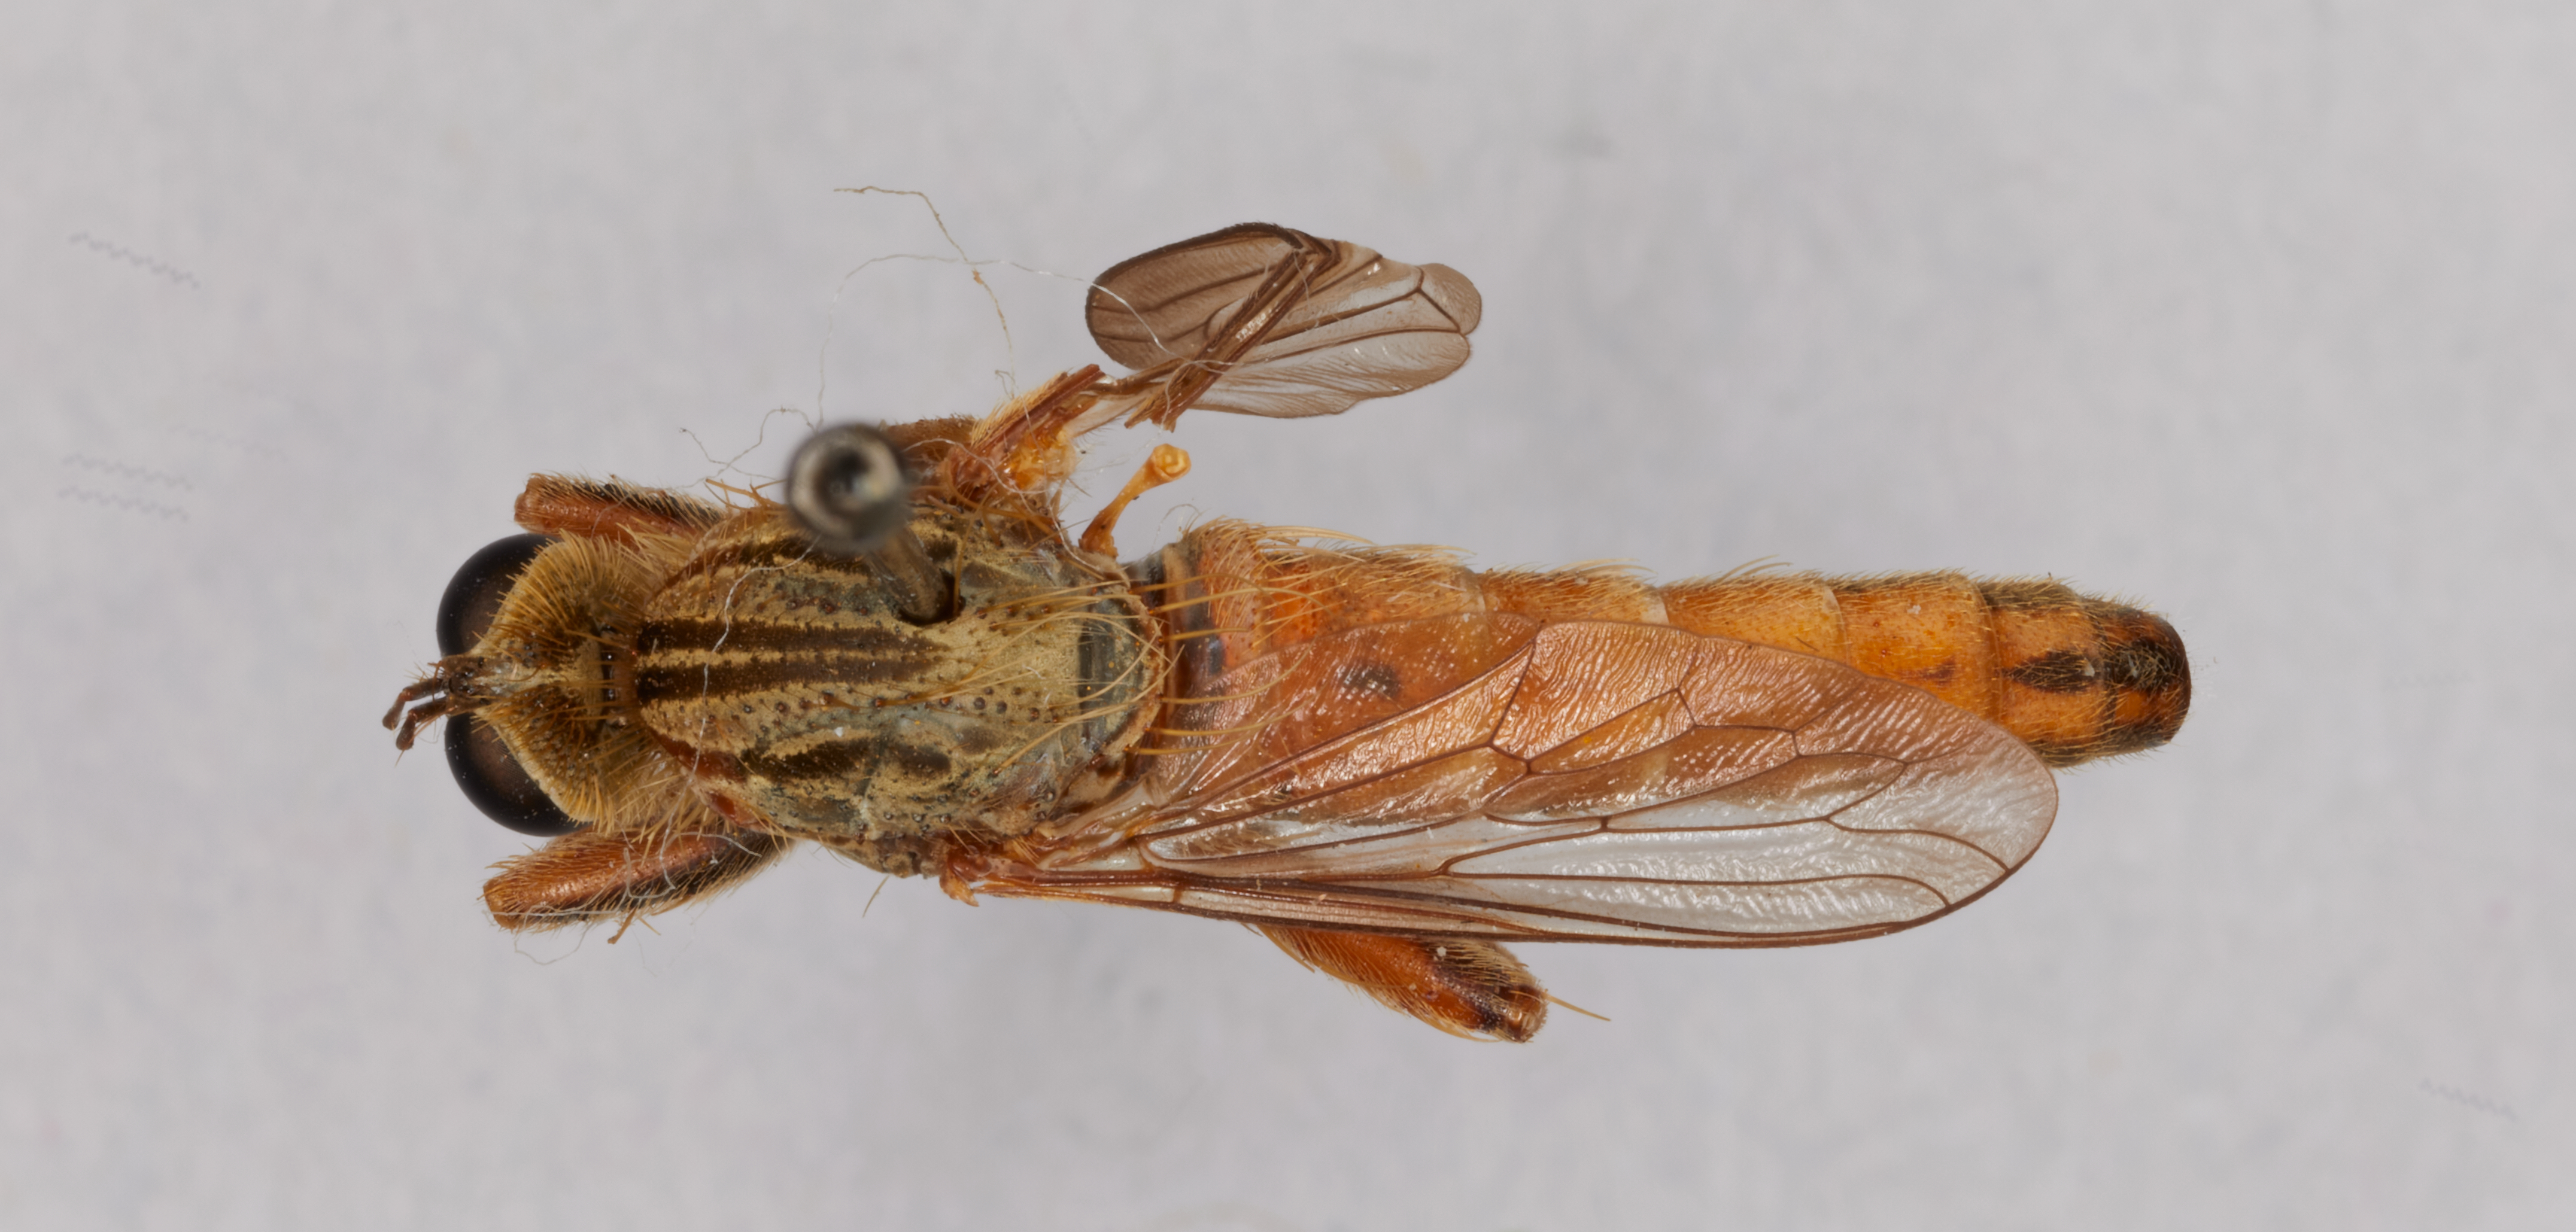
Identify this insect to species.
Stenopogon colimae
